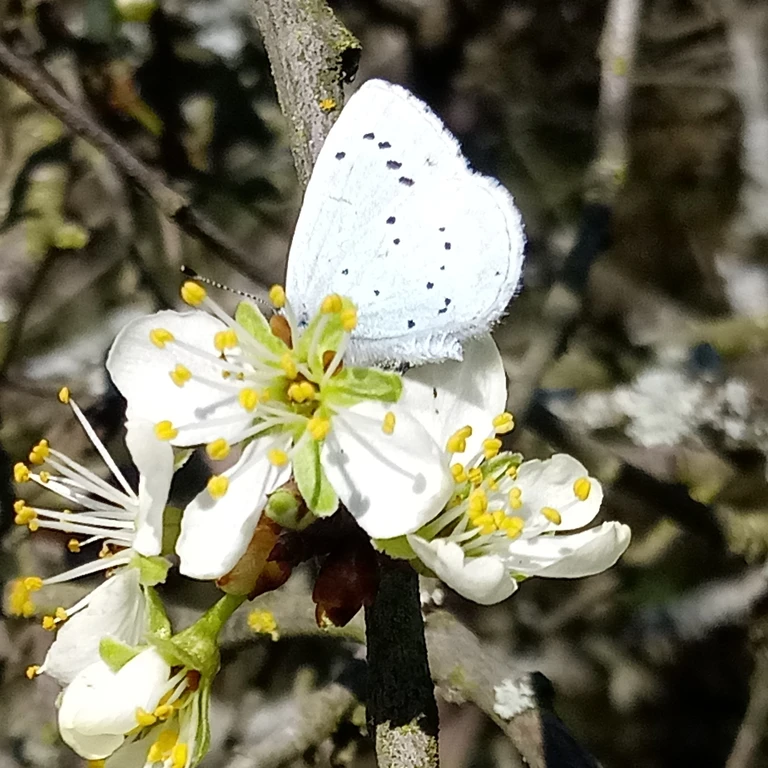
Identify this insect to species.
Celastrina argiolus
